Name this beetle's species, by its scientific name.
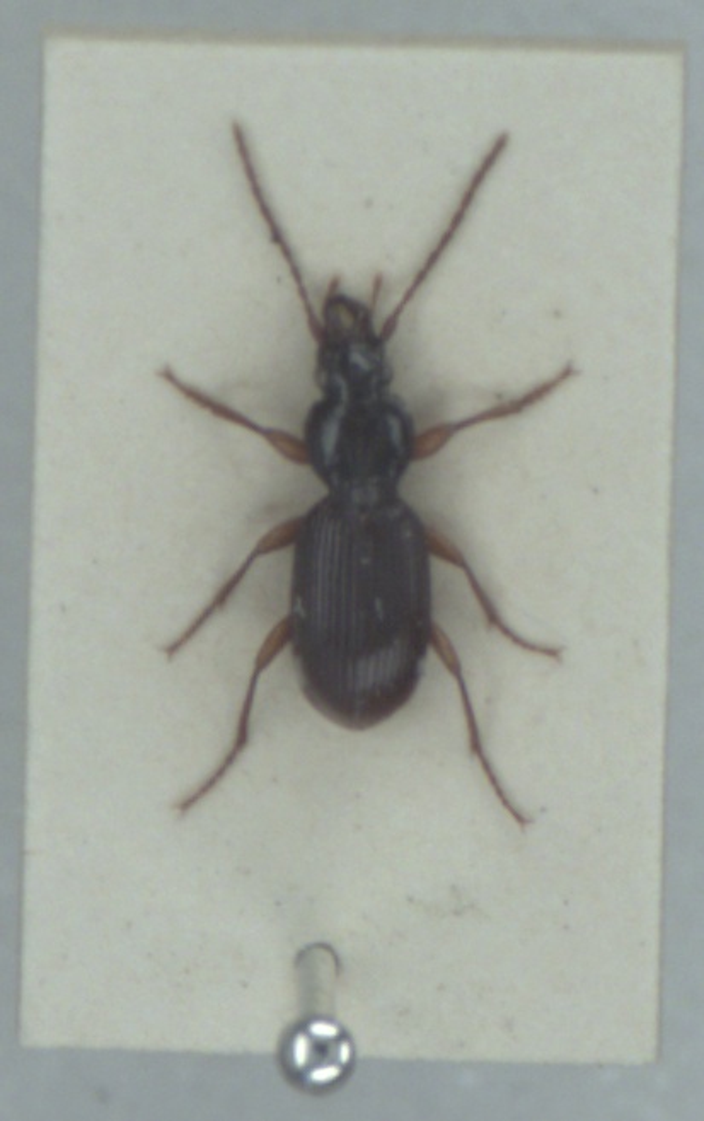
Stomis pumicatus
